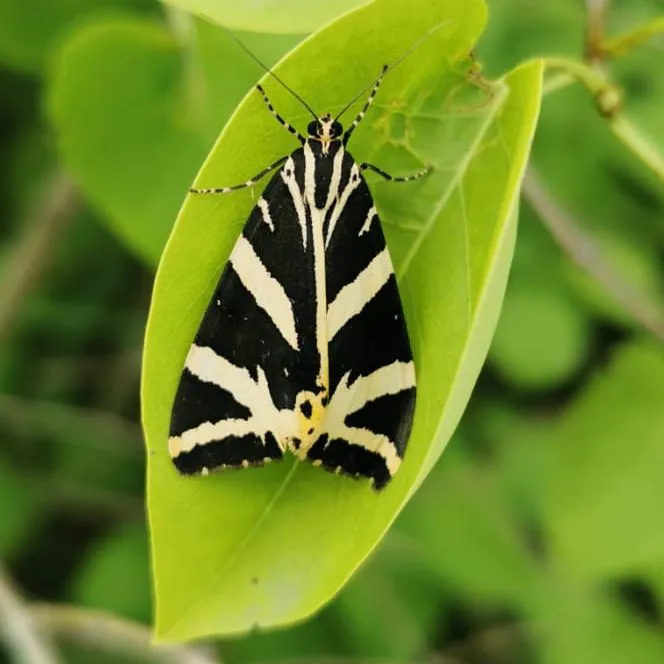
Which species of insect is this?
Euplagia quadripunctaria
